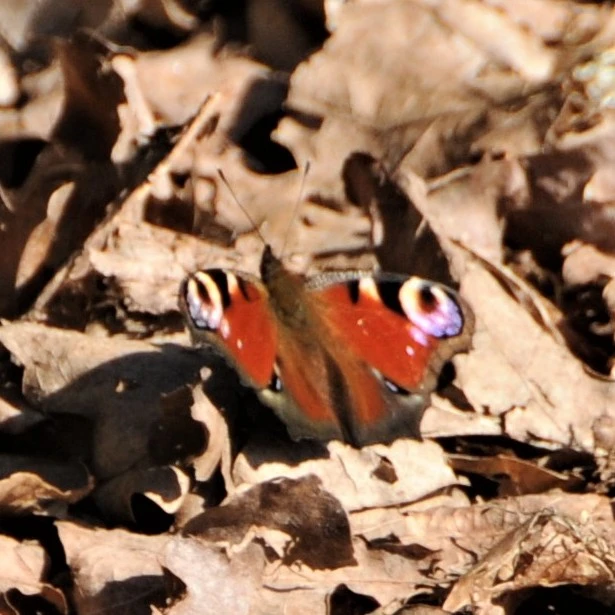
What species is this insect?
Aglais io
